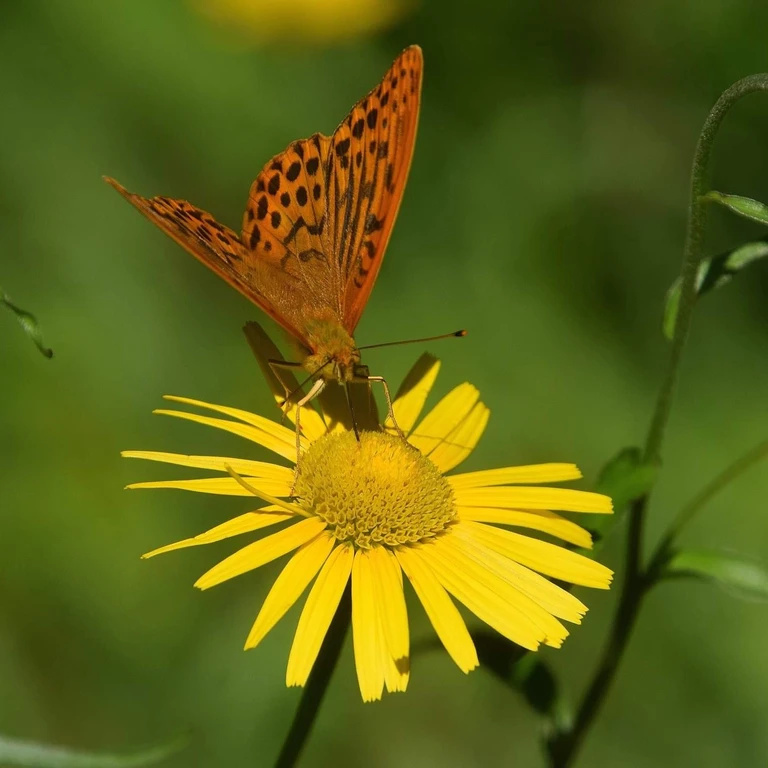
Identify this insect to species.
Argynnis paphia
